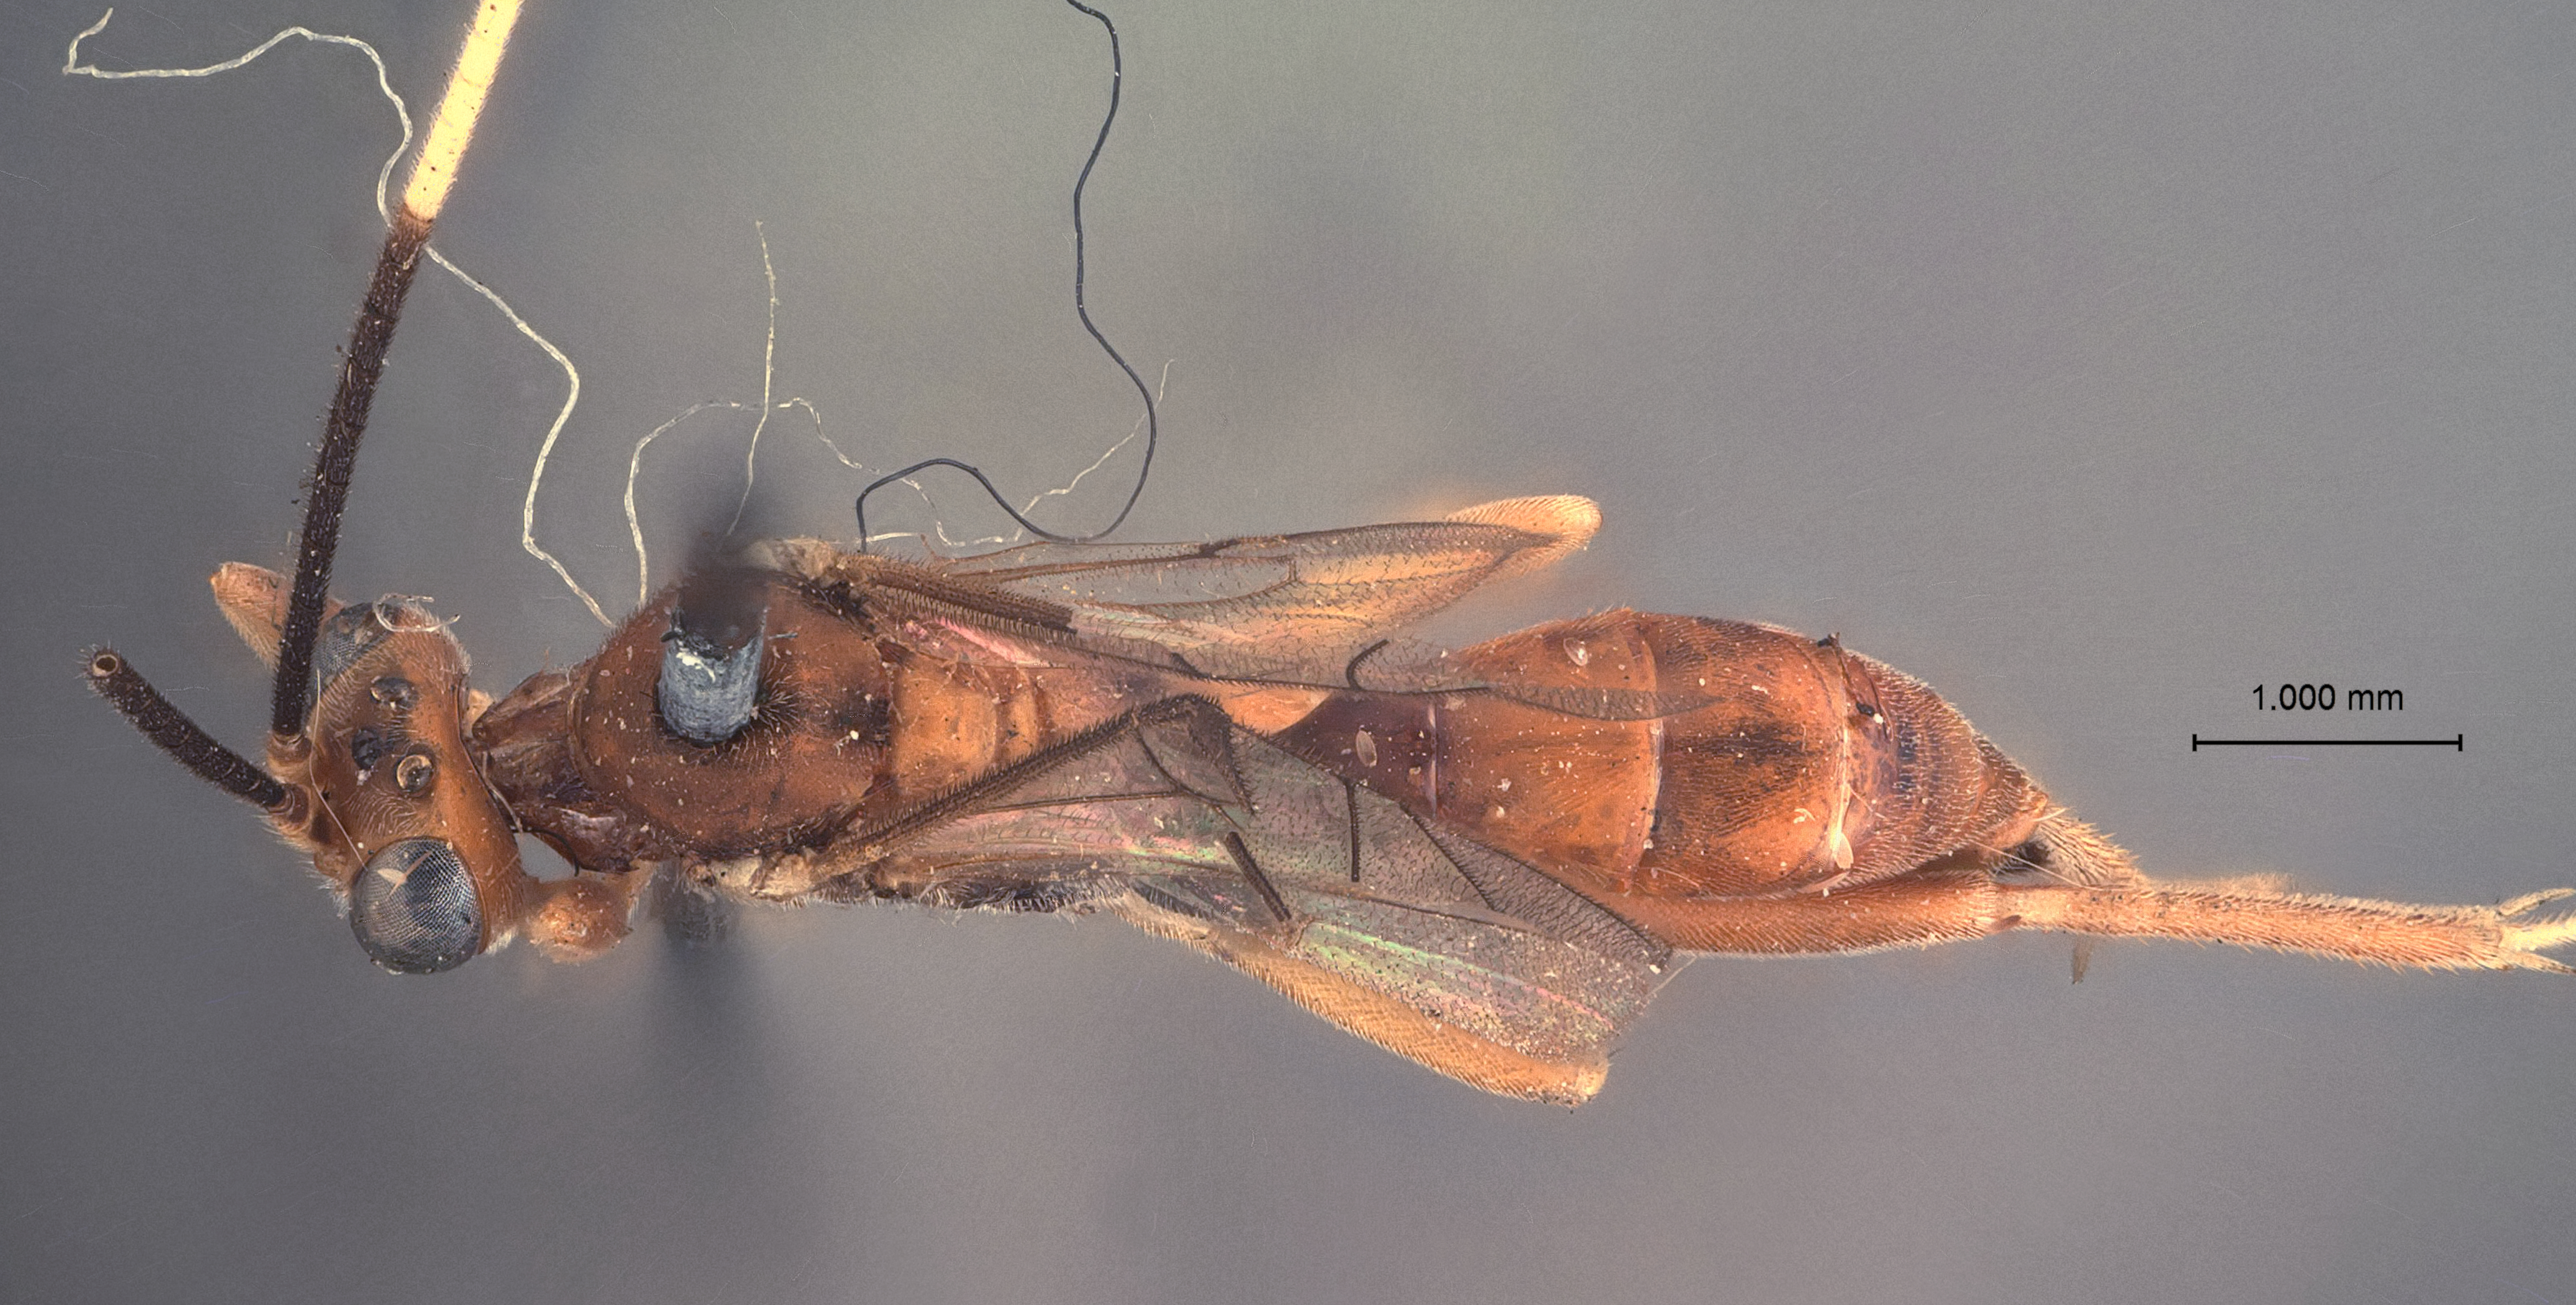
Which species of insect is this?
Callidora pallida
